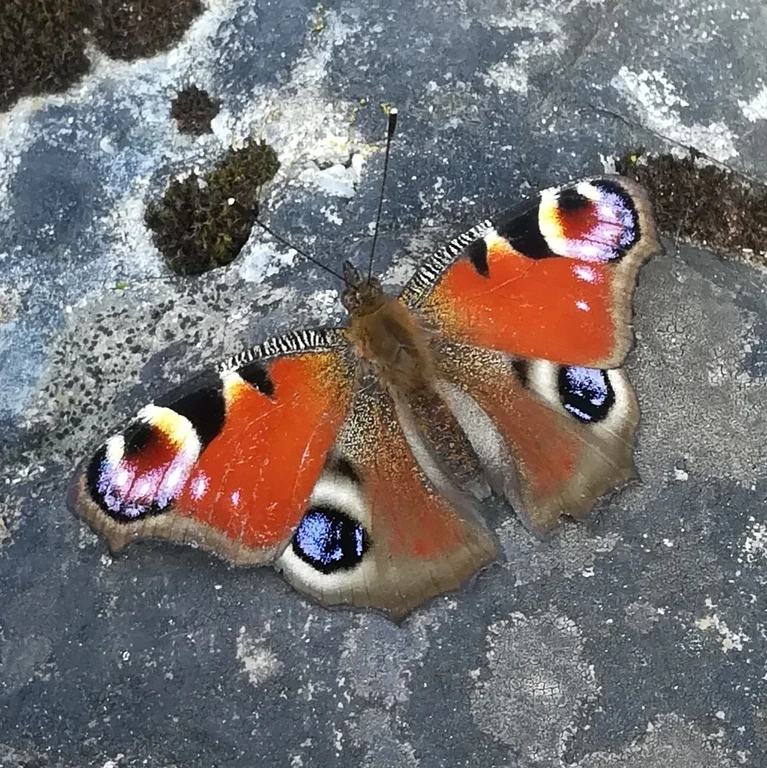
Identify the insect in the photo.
Aglais io
